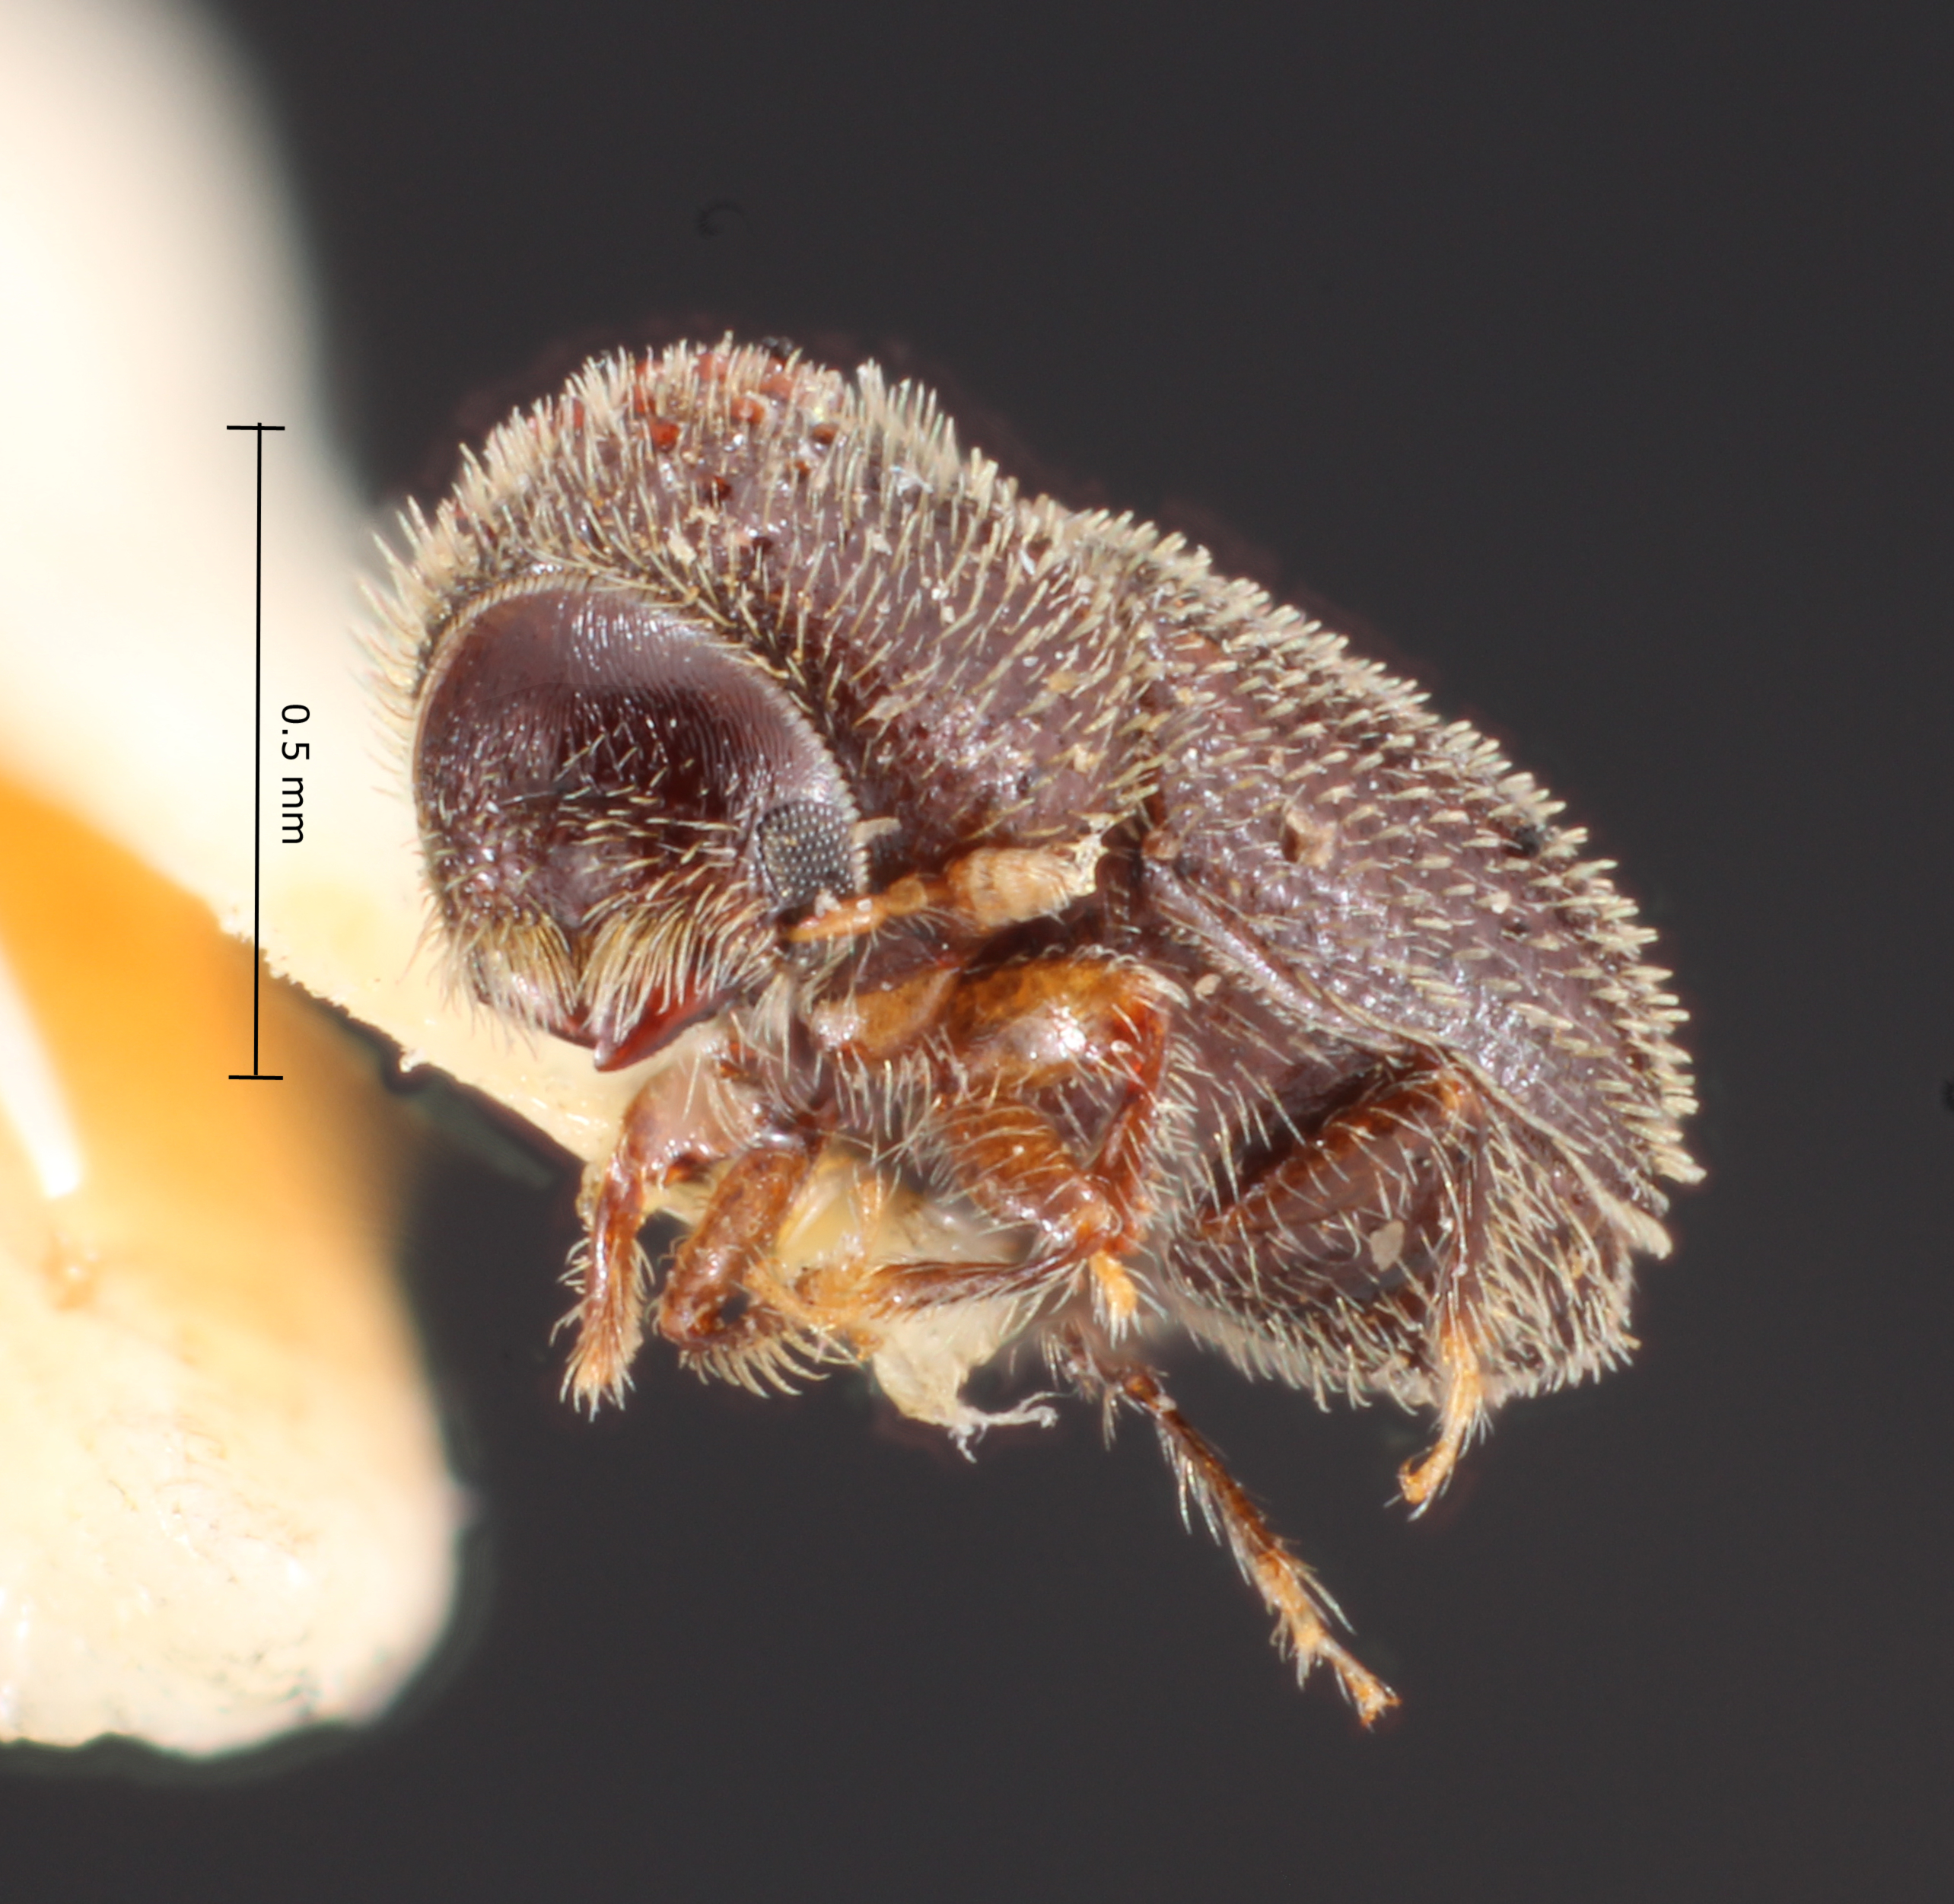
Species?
Stephanoderes brunneus
